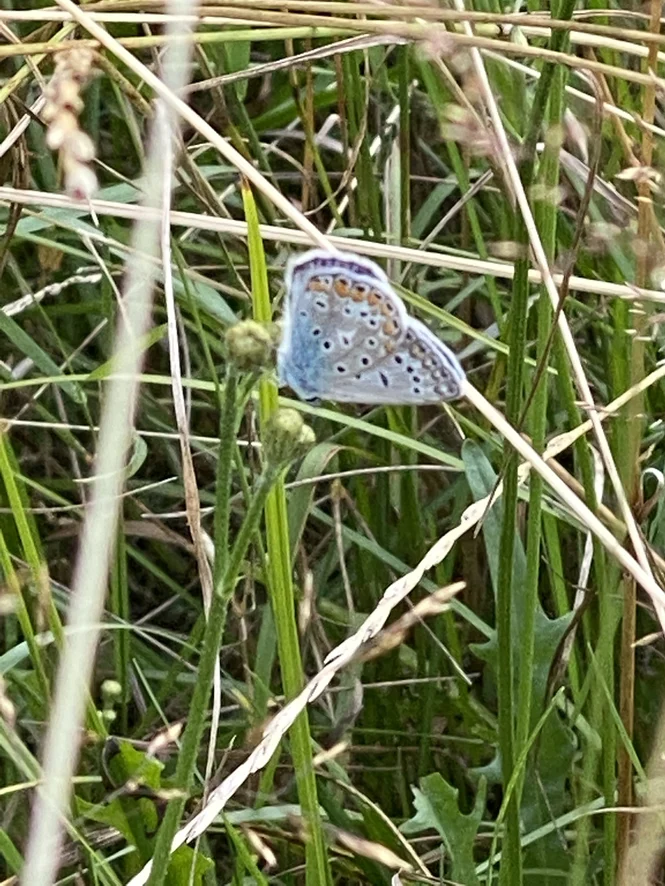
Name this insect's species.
Polyommatus icarus
